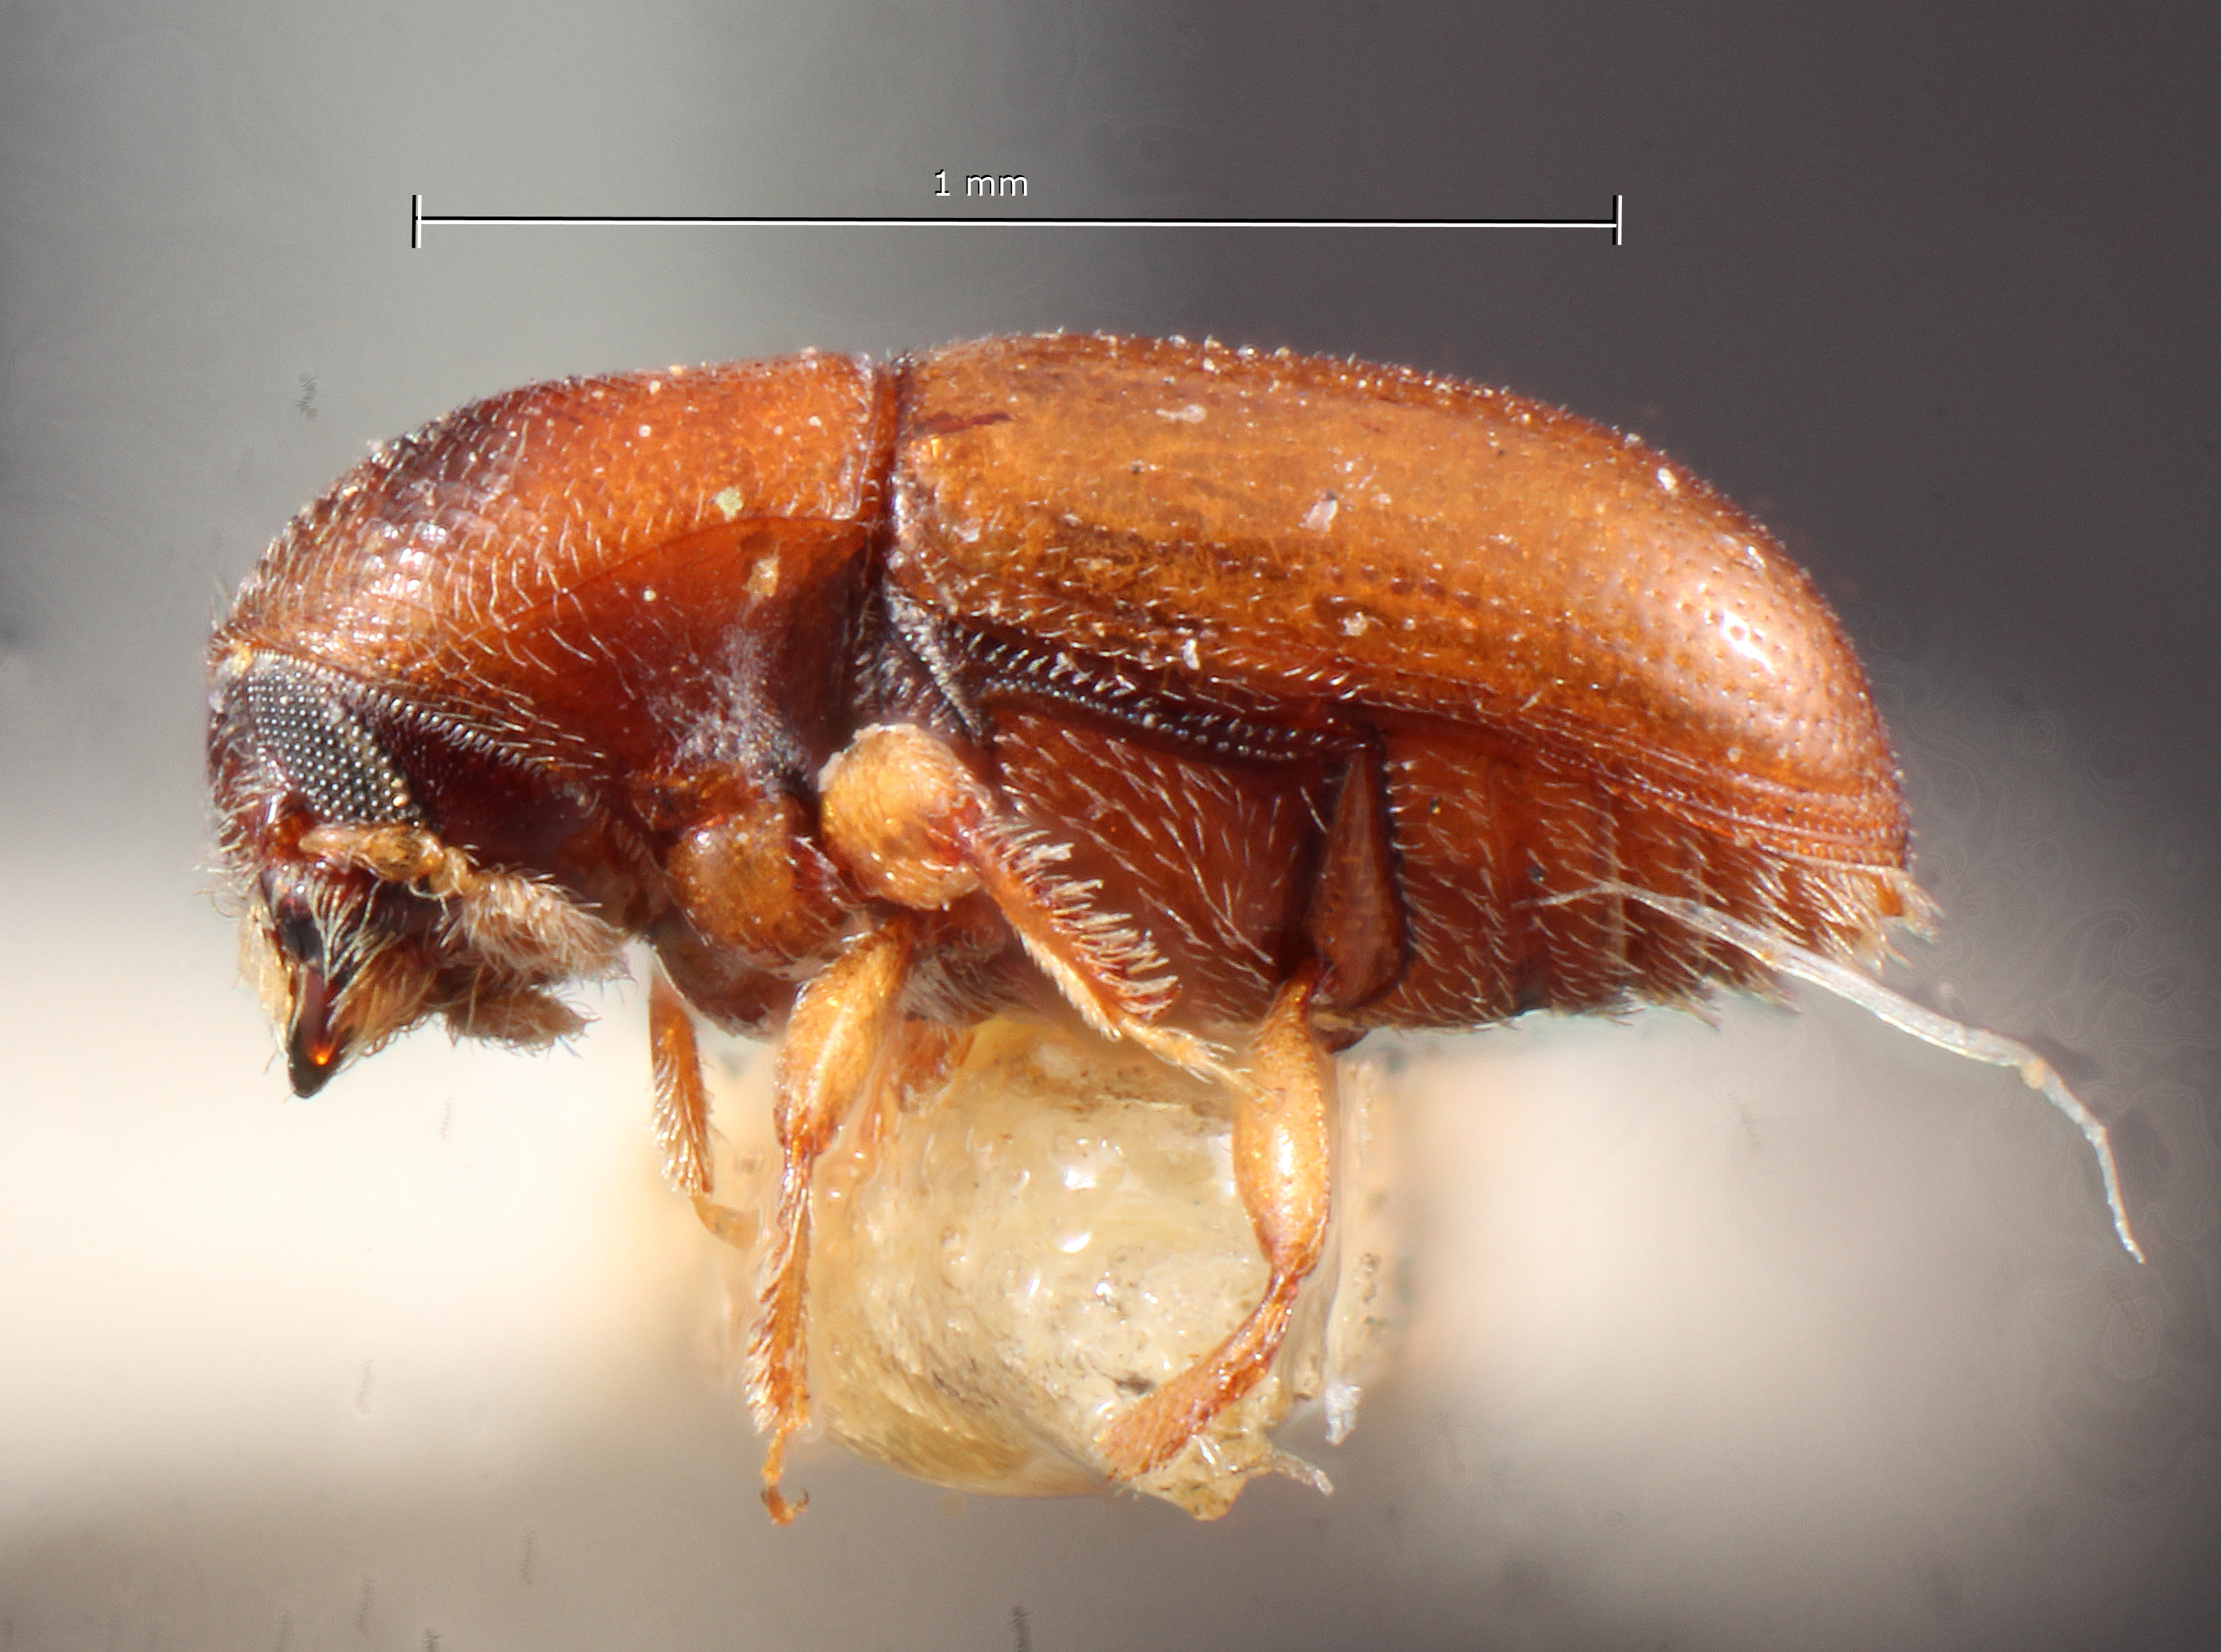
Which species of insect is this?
Erineophilus schwarzi
